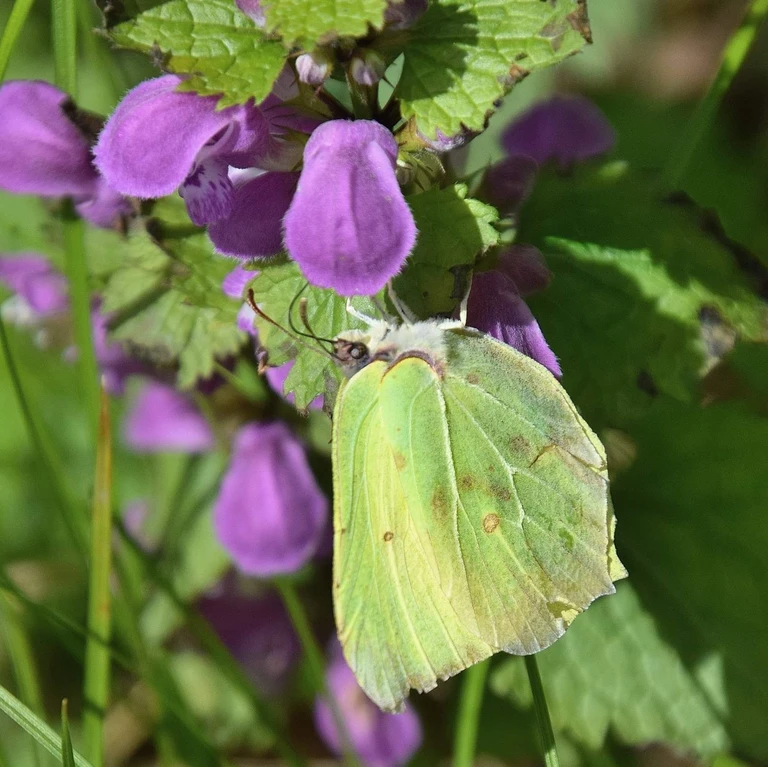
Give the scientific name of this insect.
Gonepteryx rhamni
